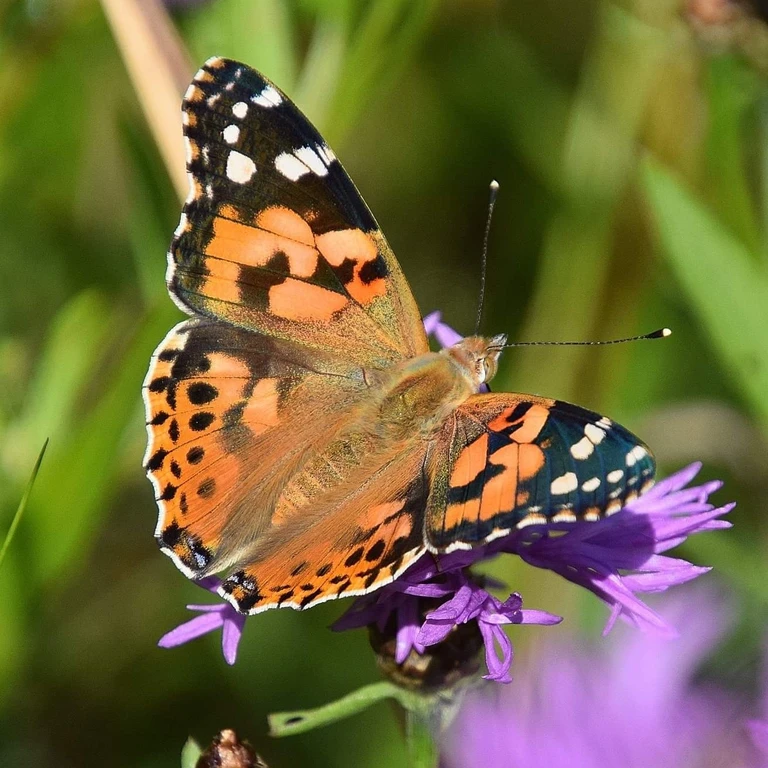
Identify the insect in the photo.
Vanessa cardui
